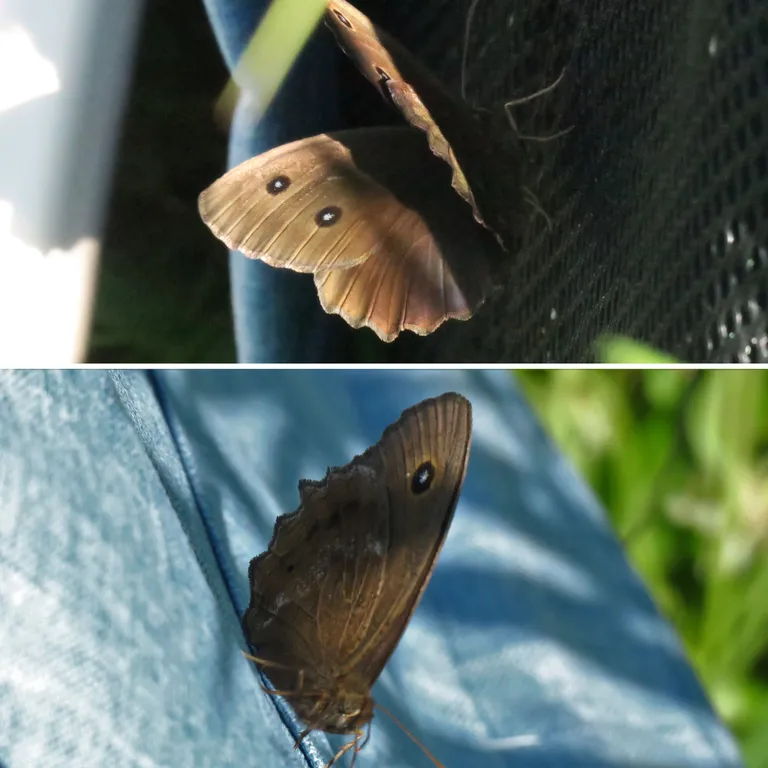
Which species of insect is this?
Minois dryas
